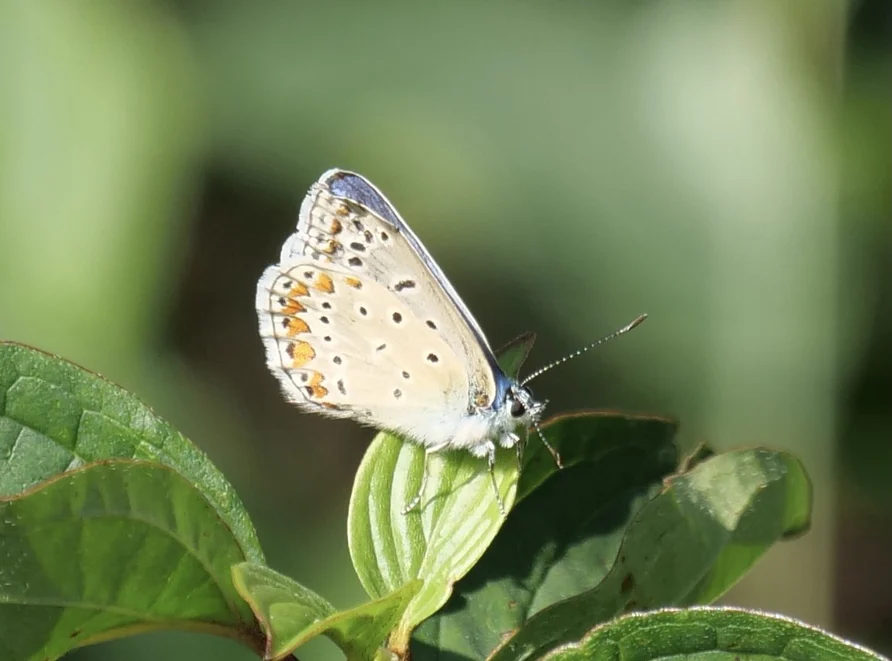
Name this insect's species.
Polyommatus icarus
